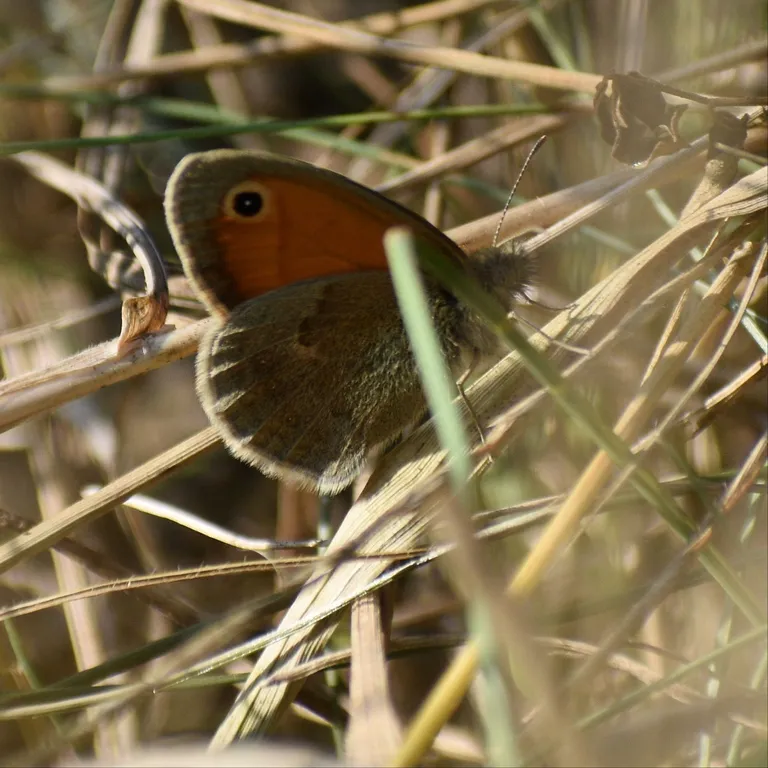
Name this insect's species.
Coenonympha pamphilus
